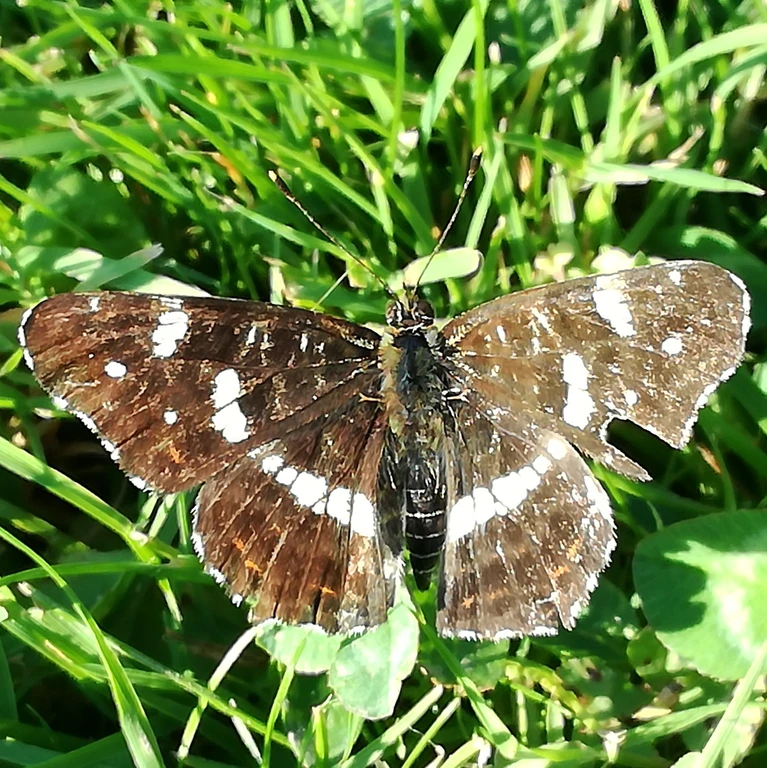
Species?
Araschnia levana
